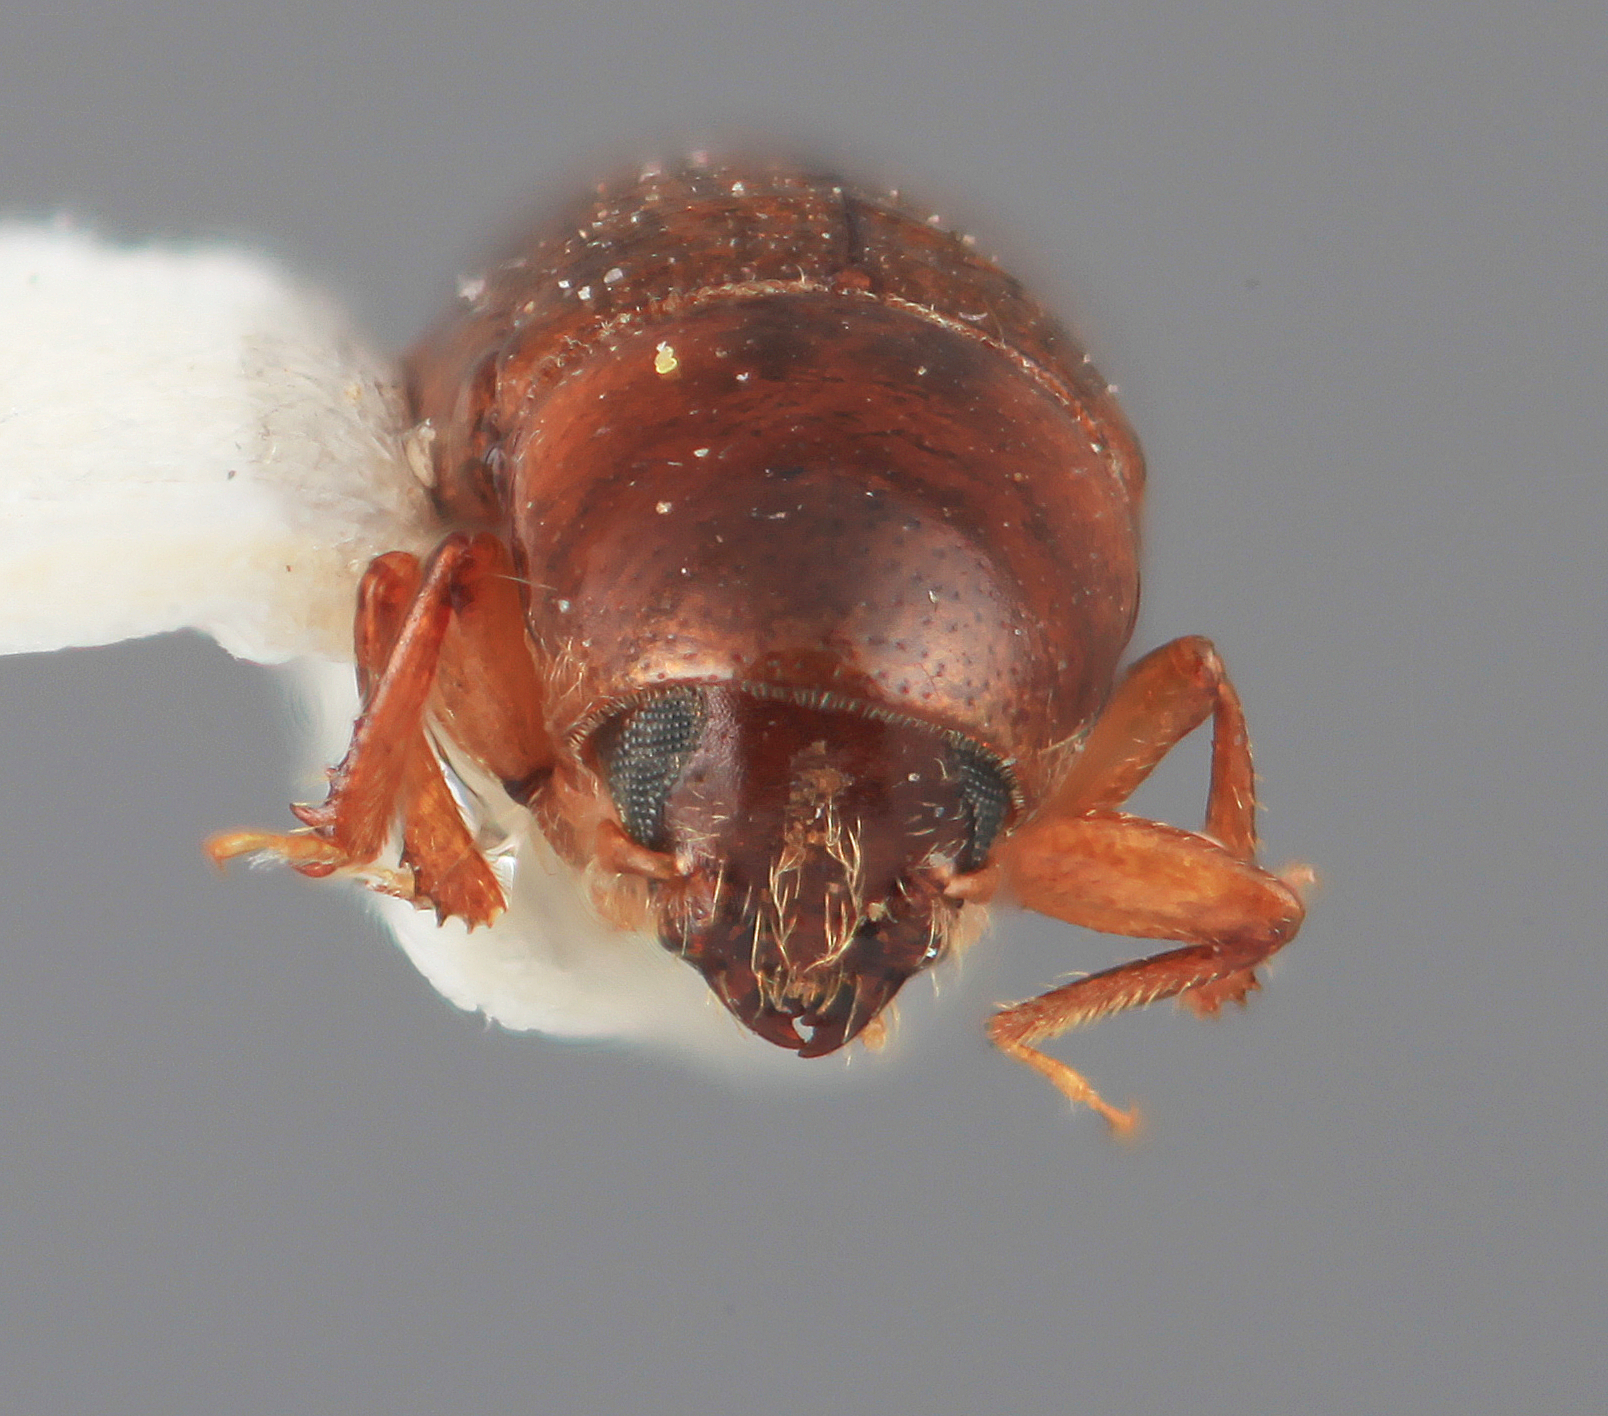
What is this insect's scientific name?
Scolytodes tucumani
